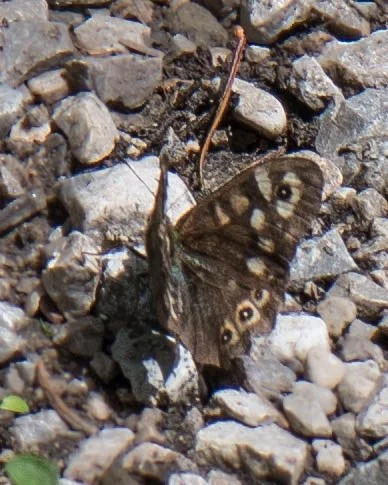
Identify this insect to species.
Pararge aegeria
